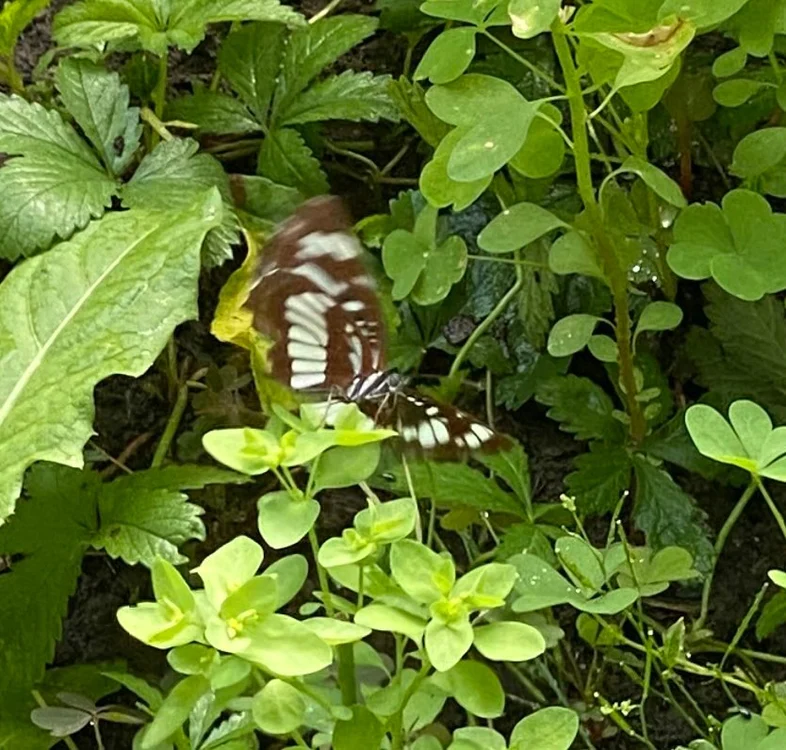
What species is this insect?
Neptis rivularis
